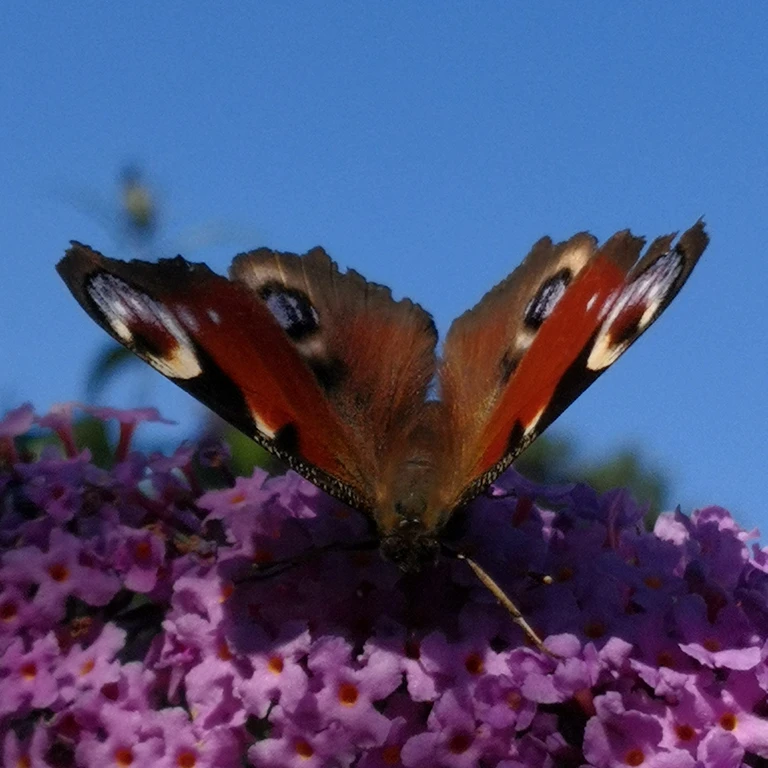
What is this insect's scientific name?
Aglais io
